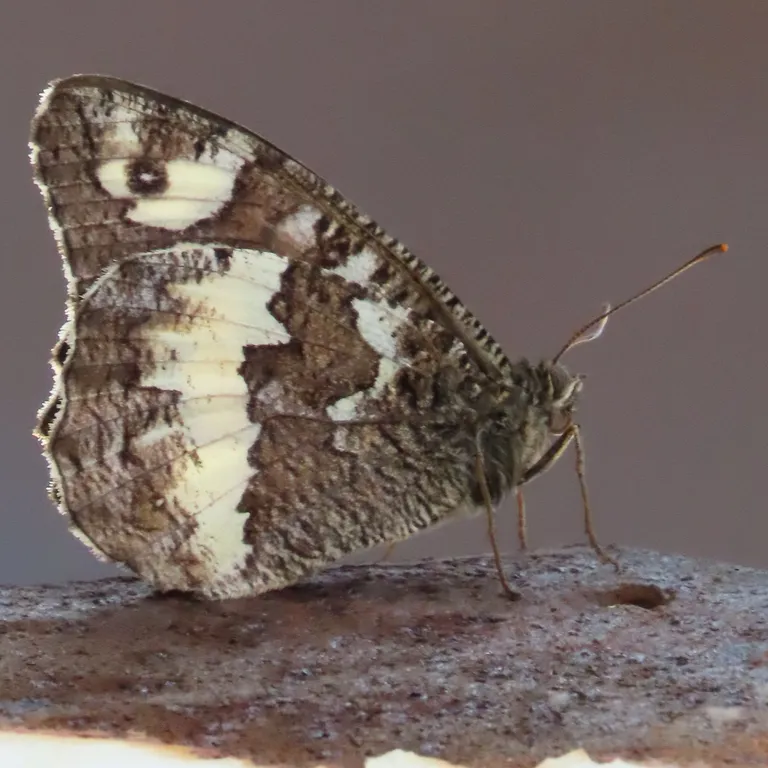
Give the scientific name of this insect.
Brintesia circe
